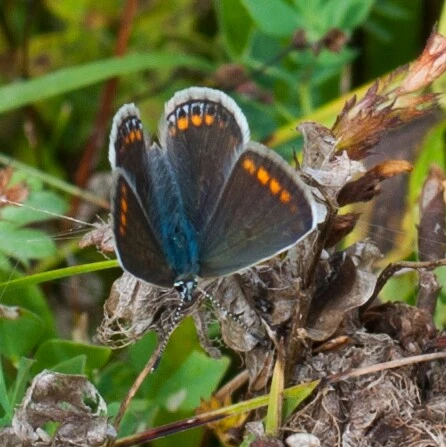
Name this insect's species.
Polyommatus icarus
